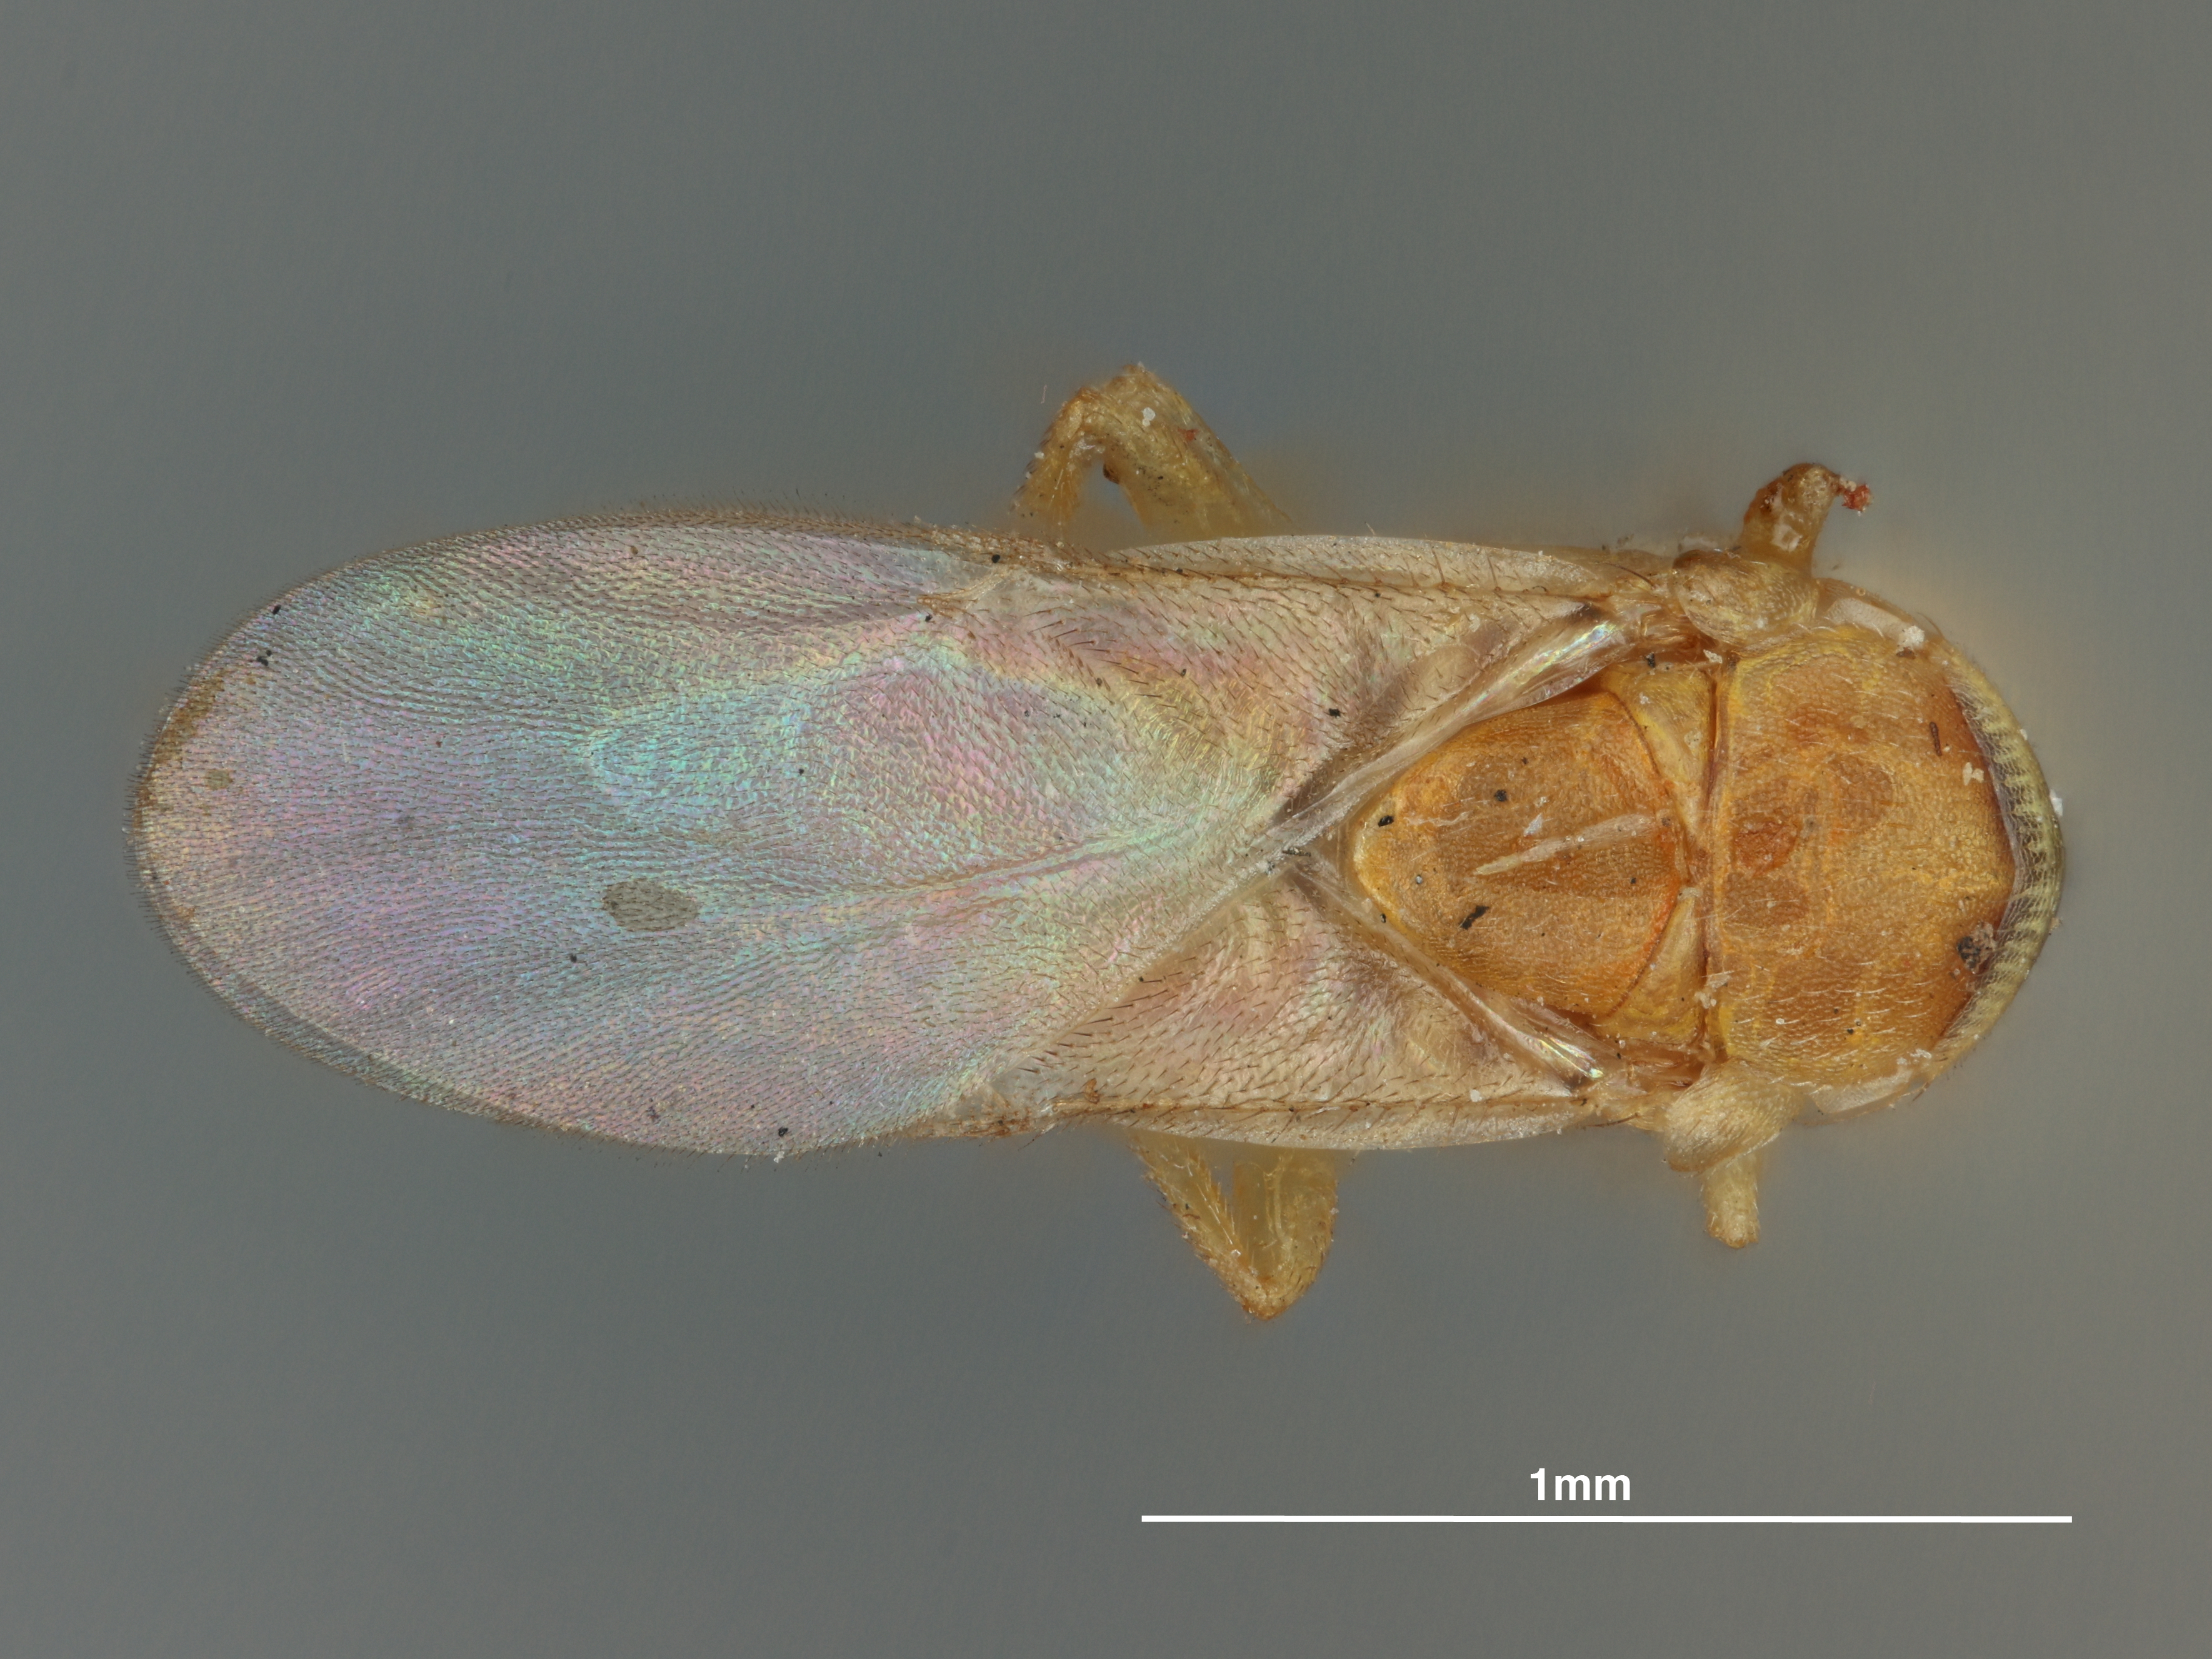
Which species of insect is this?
Aphycus australiaensis
